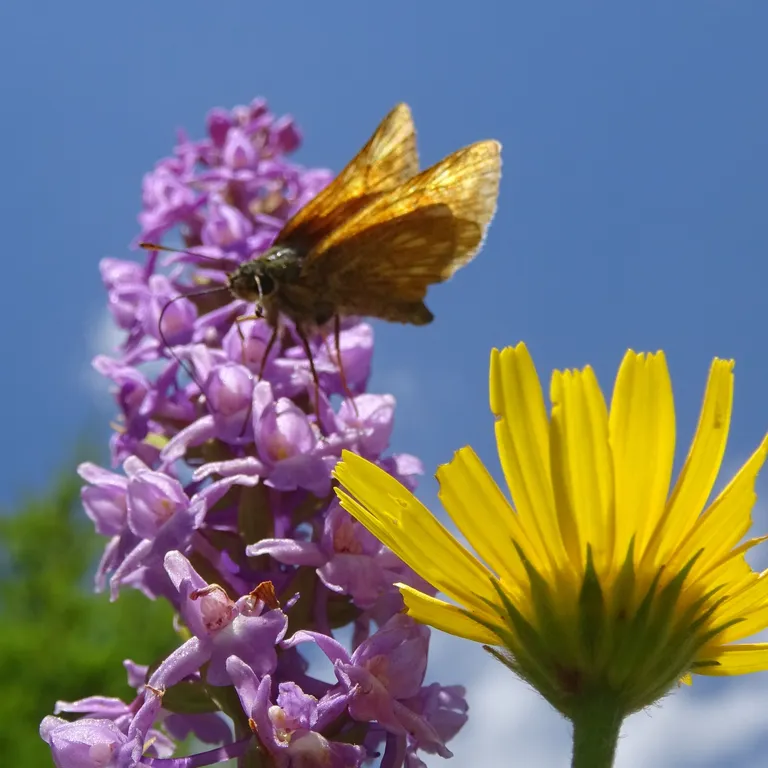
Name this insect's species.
Ochlodes sylvanus (also Ochlodes venata)
